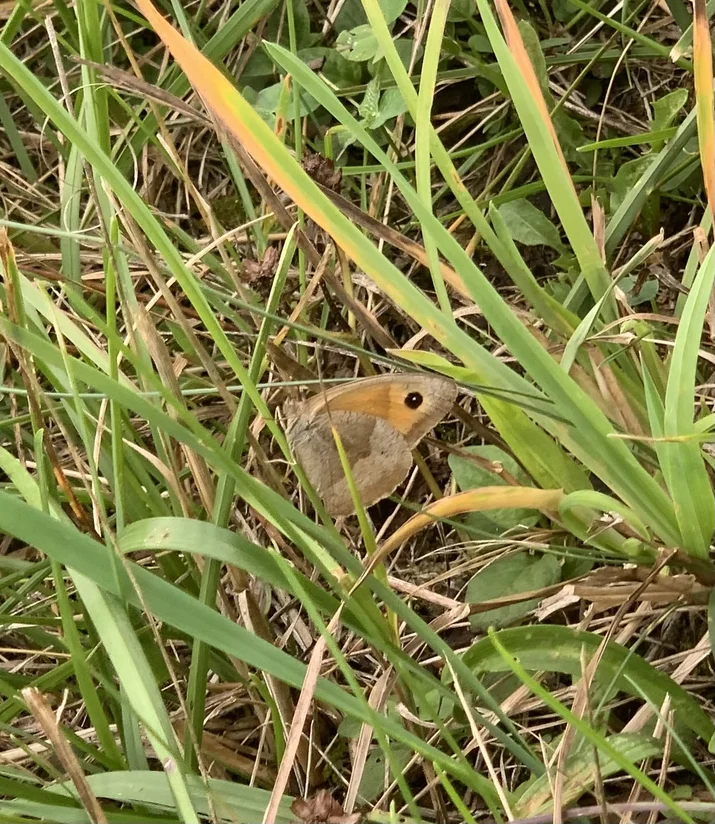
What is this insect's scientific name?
Maniola jurtina
